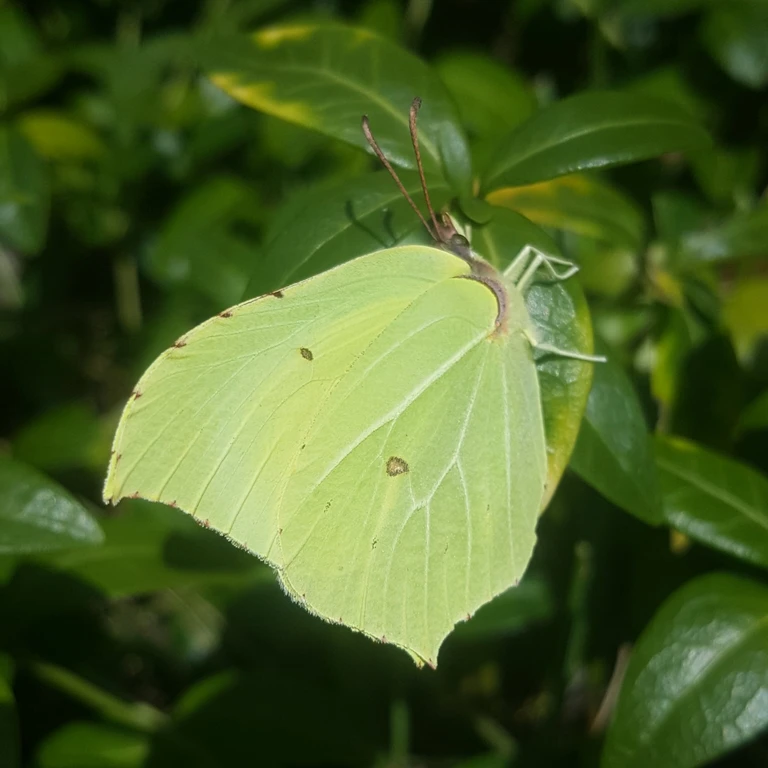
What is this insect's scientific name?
Gonepteryx rhamni
